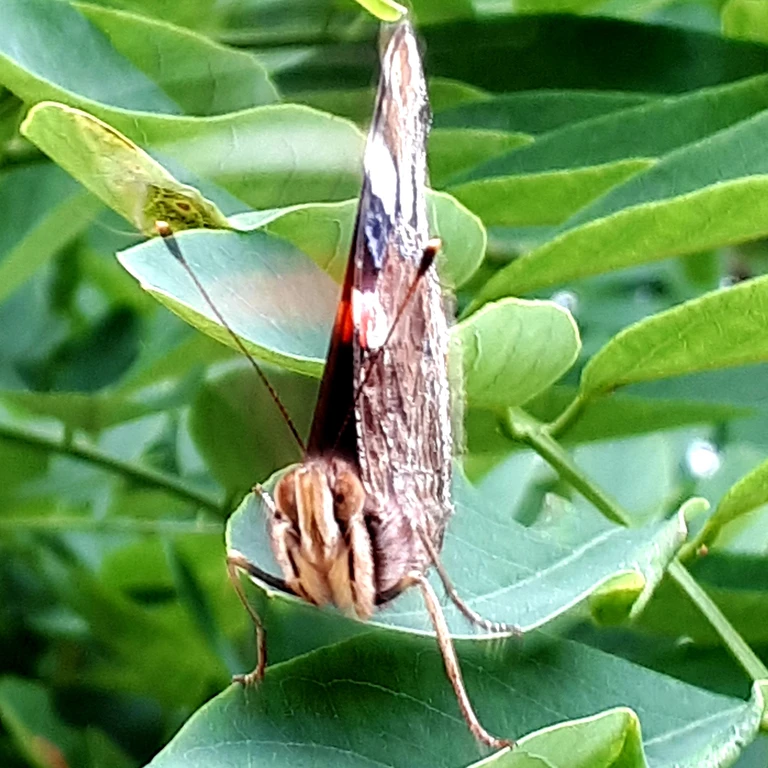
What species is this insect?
Vanessa atalanta
